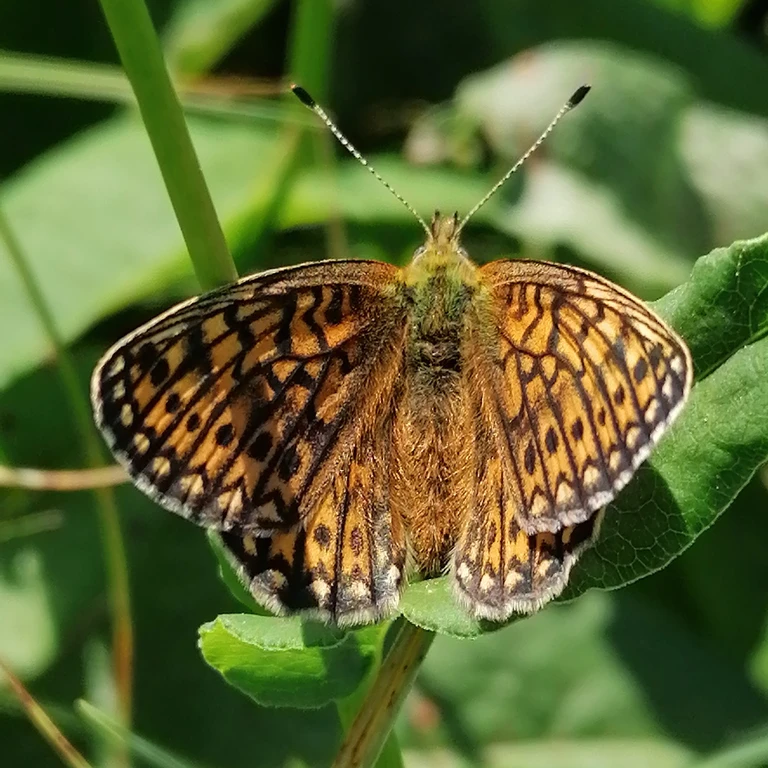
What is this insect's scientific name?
Boloria eunomia
